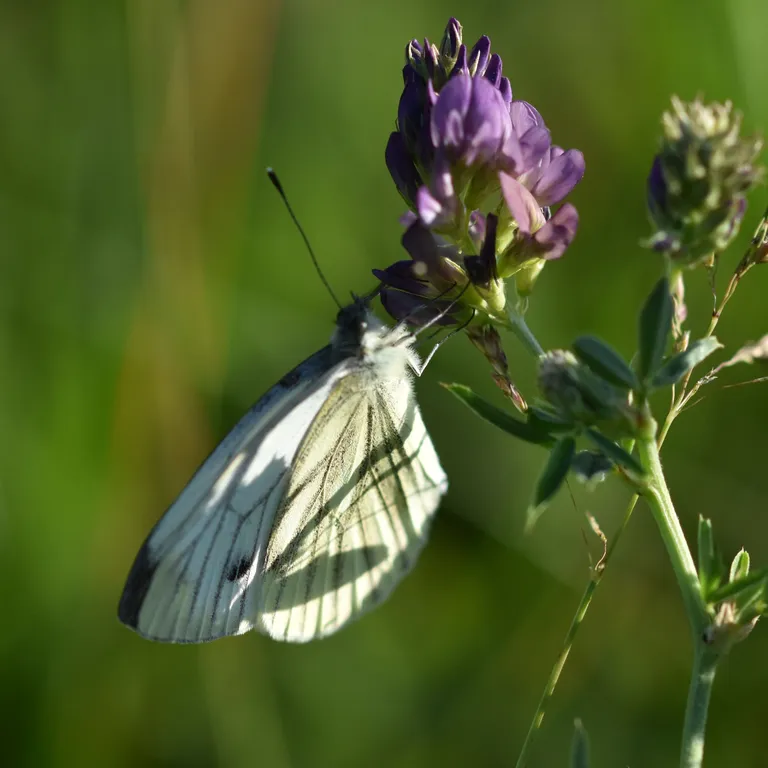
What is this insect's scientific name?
Pieris napi
